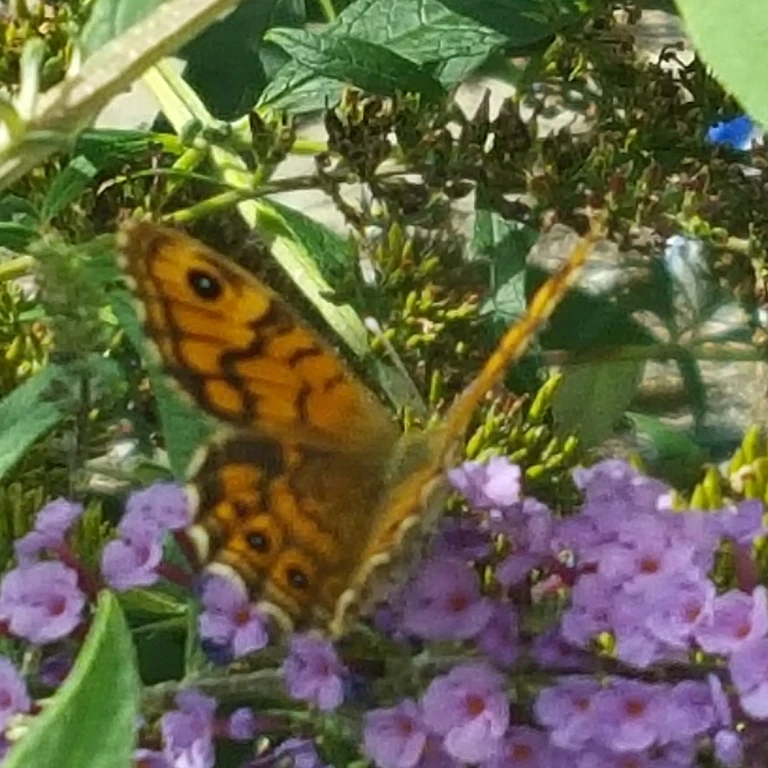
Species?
Lasiommata megera (also Pararge megera)
